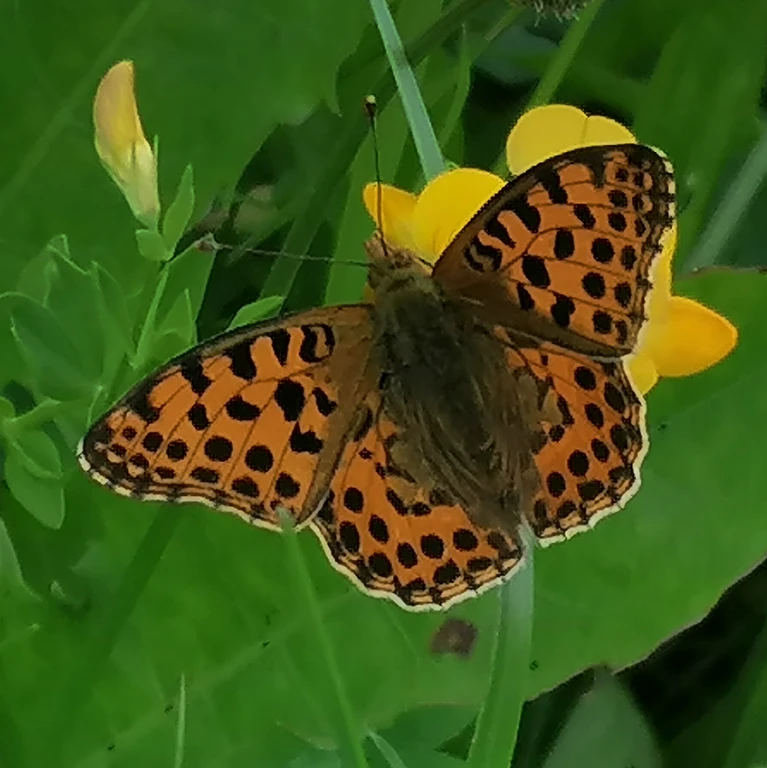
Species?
Issoria lathonia
